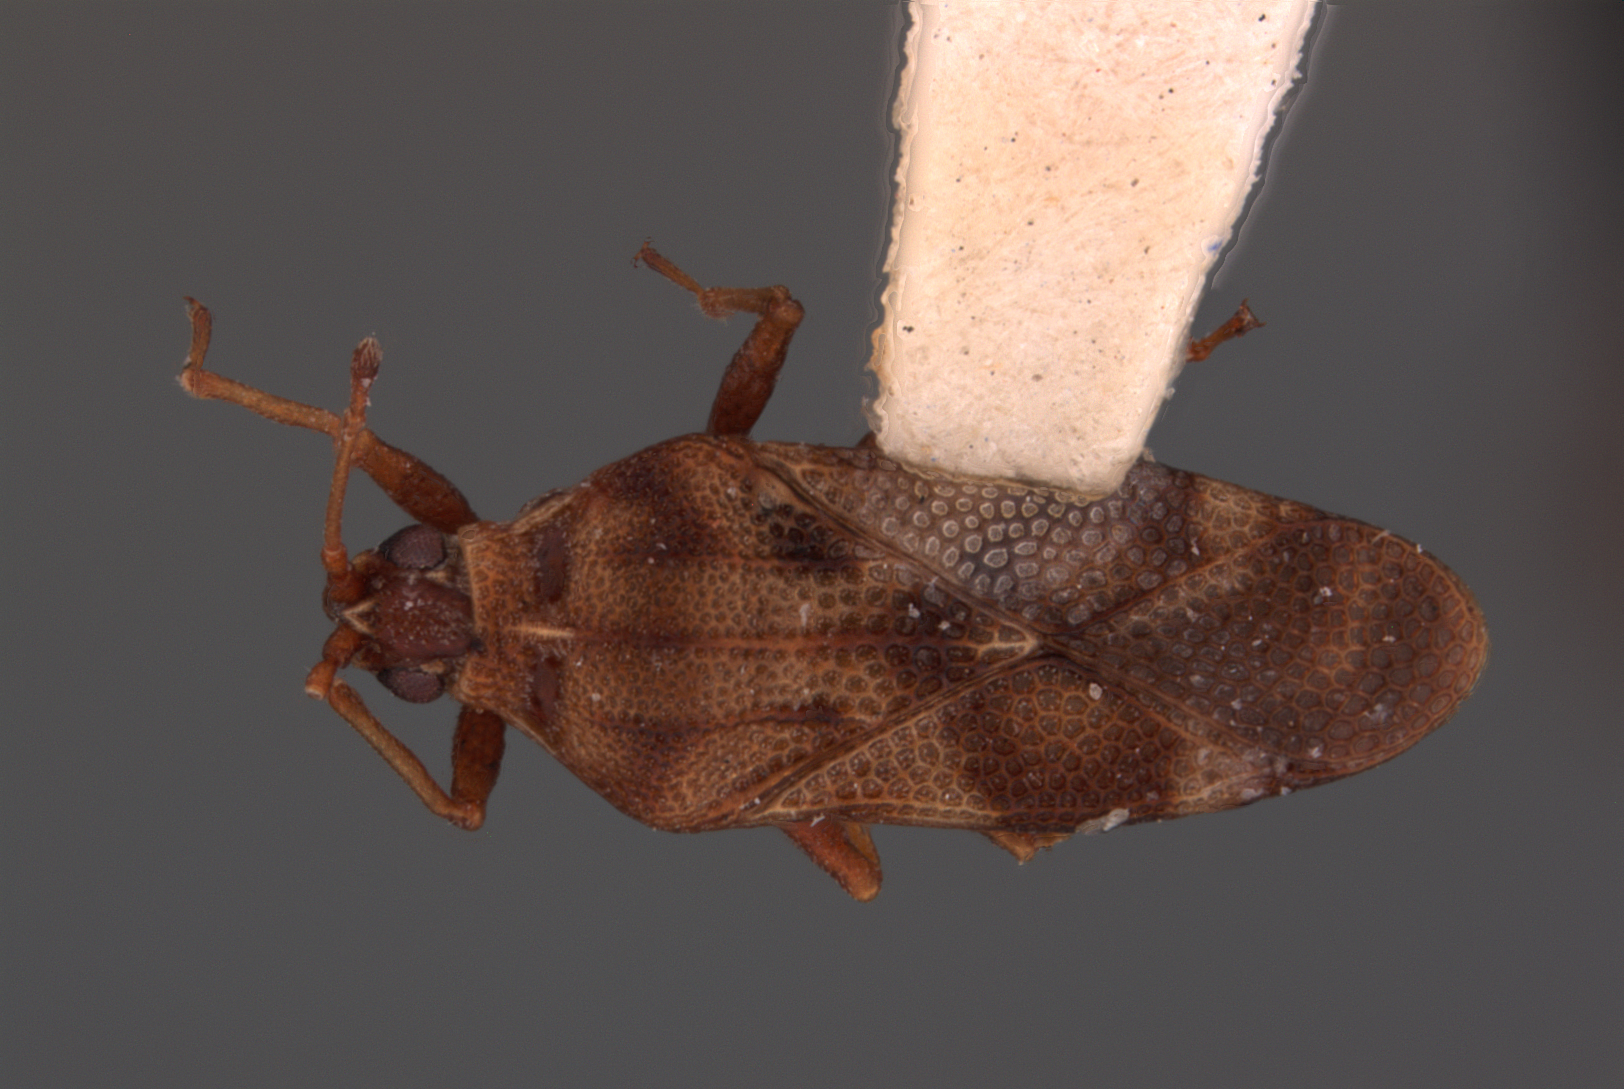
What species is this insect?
Malandiola syscena
